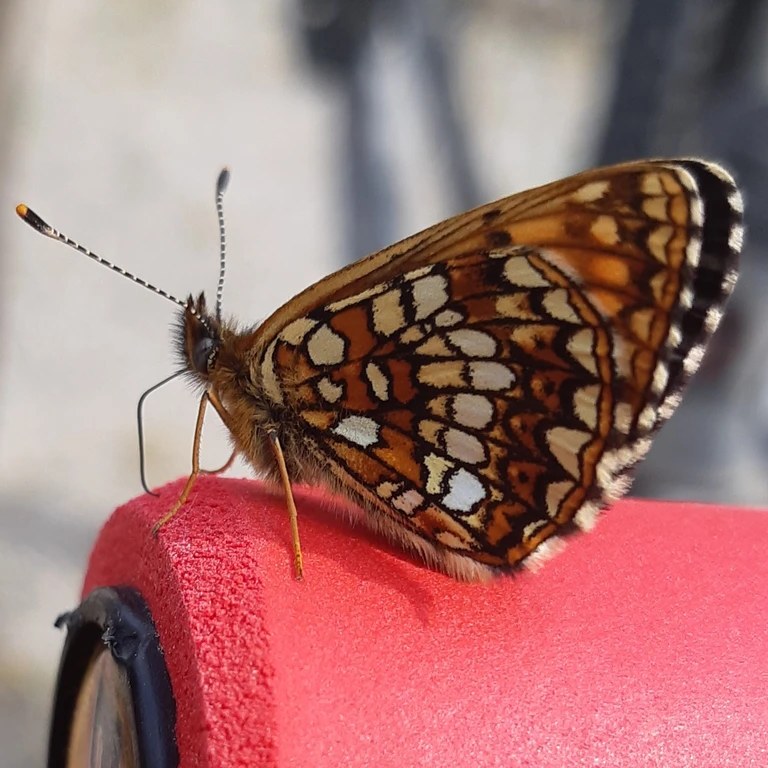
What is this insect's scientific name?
Melitaea diamina
